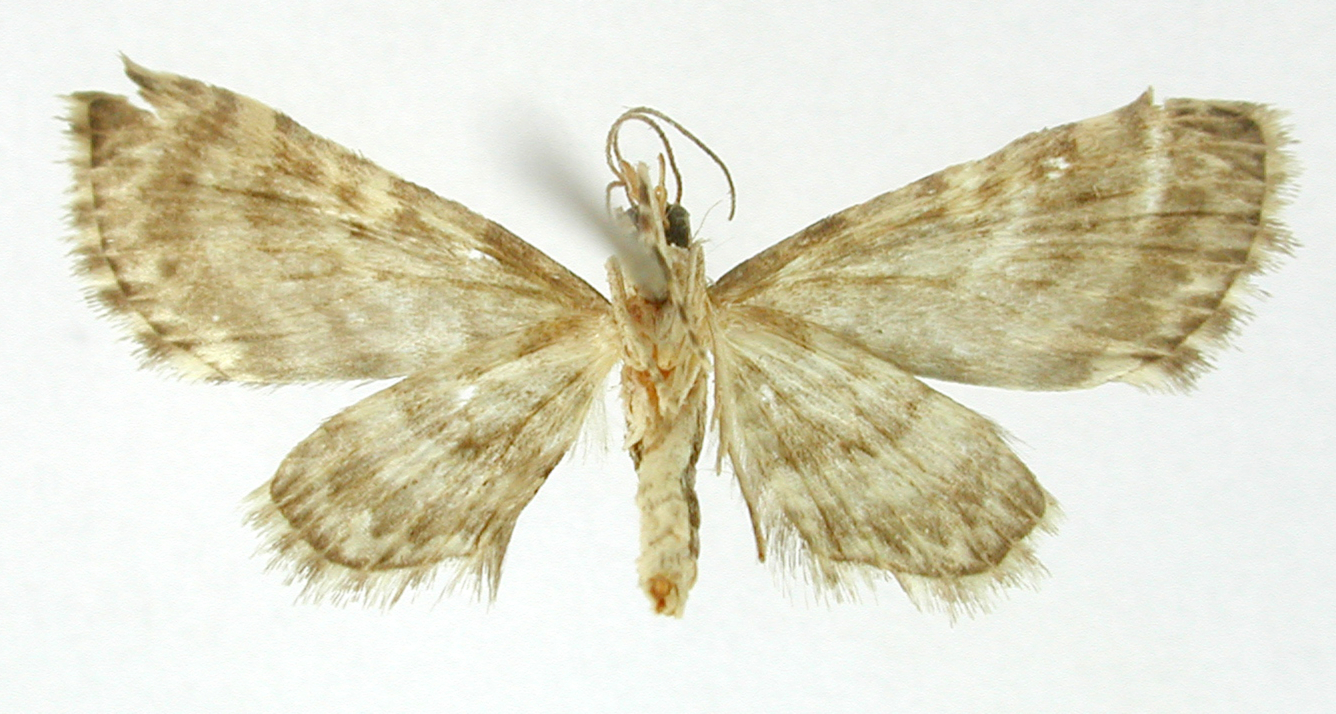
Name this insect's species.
Eupithecia cachina
